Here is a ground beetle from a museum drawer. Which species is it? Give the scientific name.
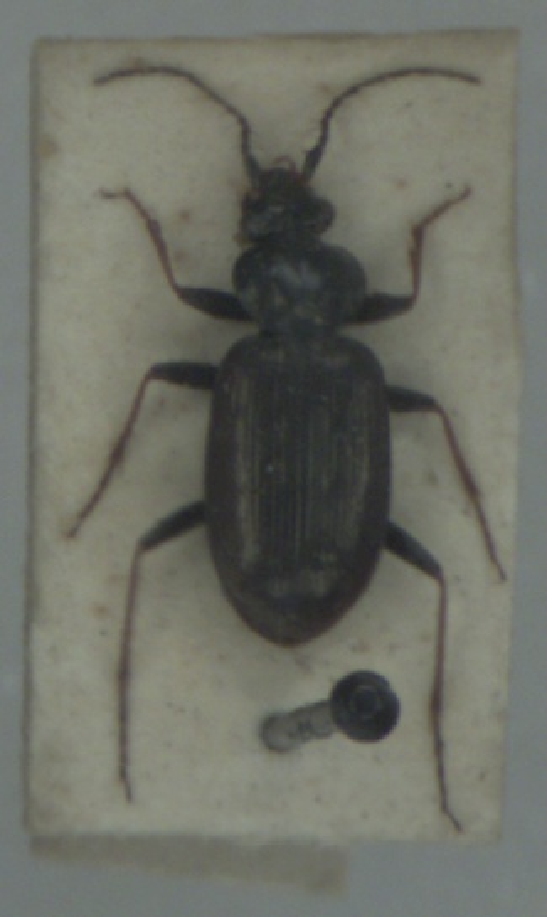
Loricera pilicornis
